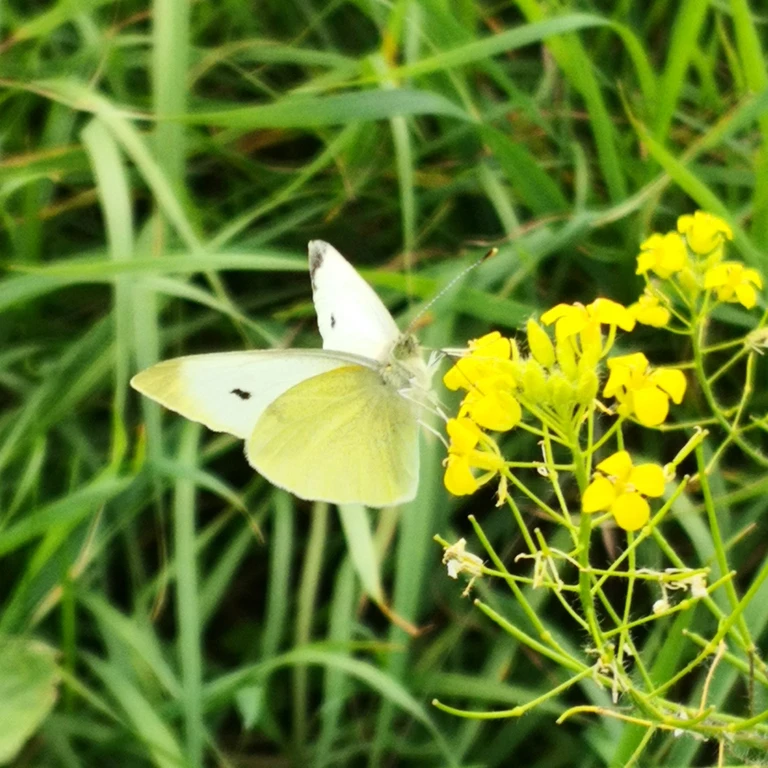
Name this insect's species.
Pieris rapae
